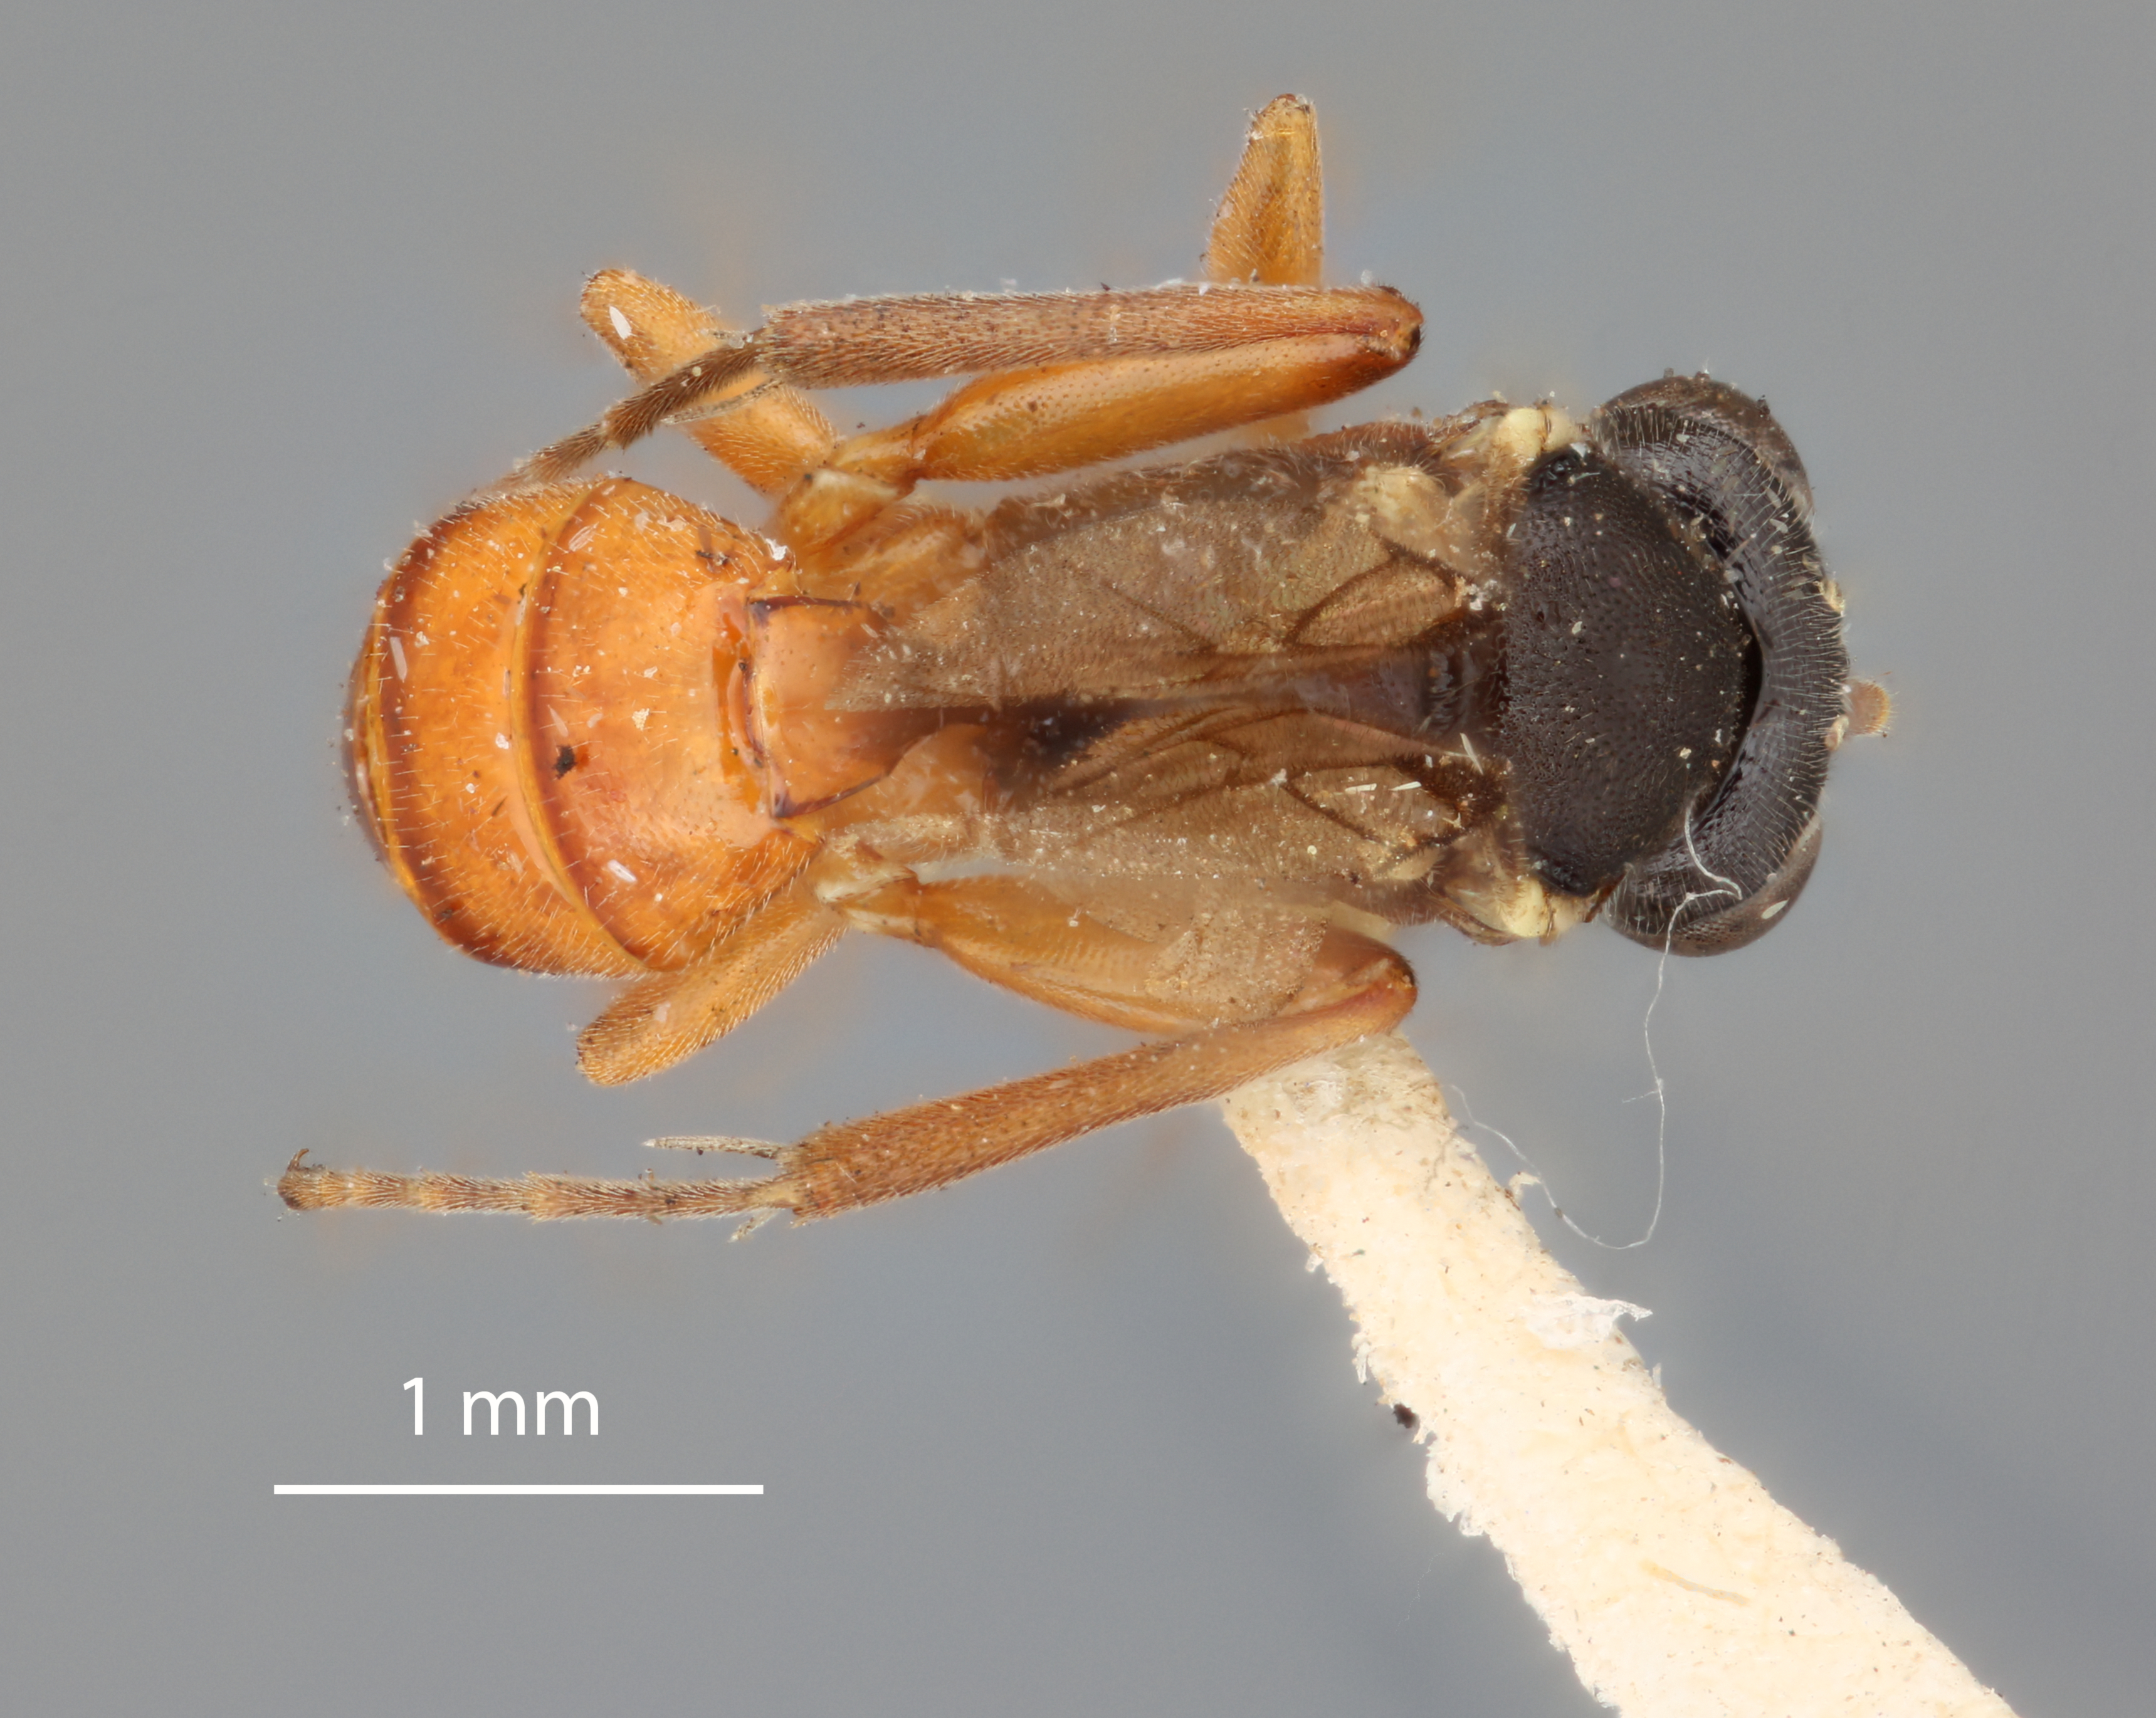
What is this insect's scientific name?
Hemiteles cresoniformis
